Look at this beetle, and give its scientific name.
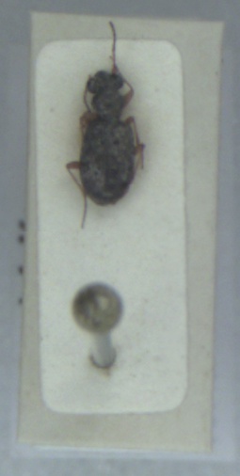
Asaphidion curtum
